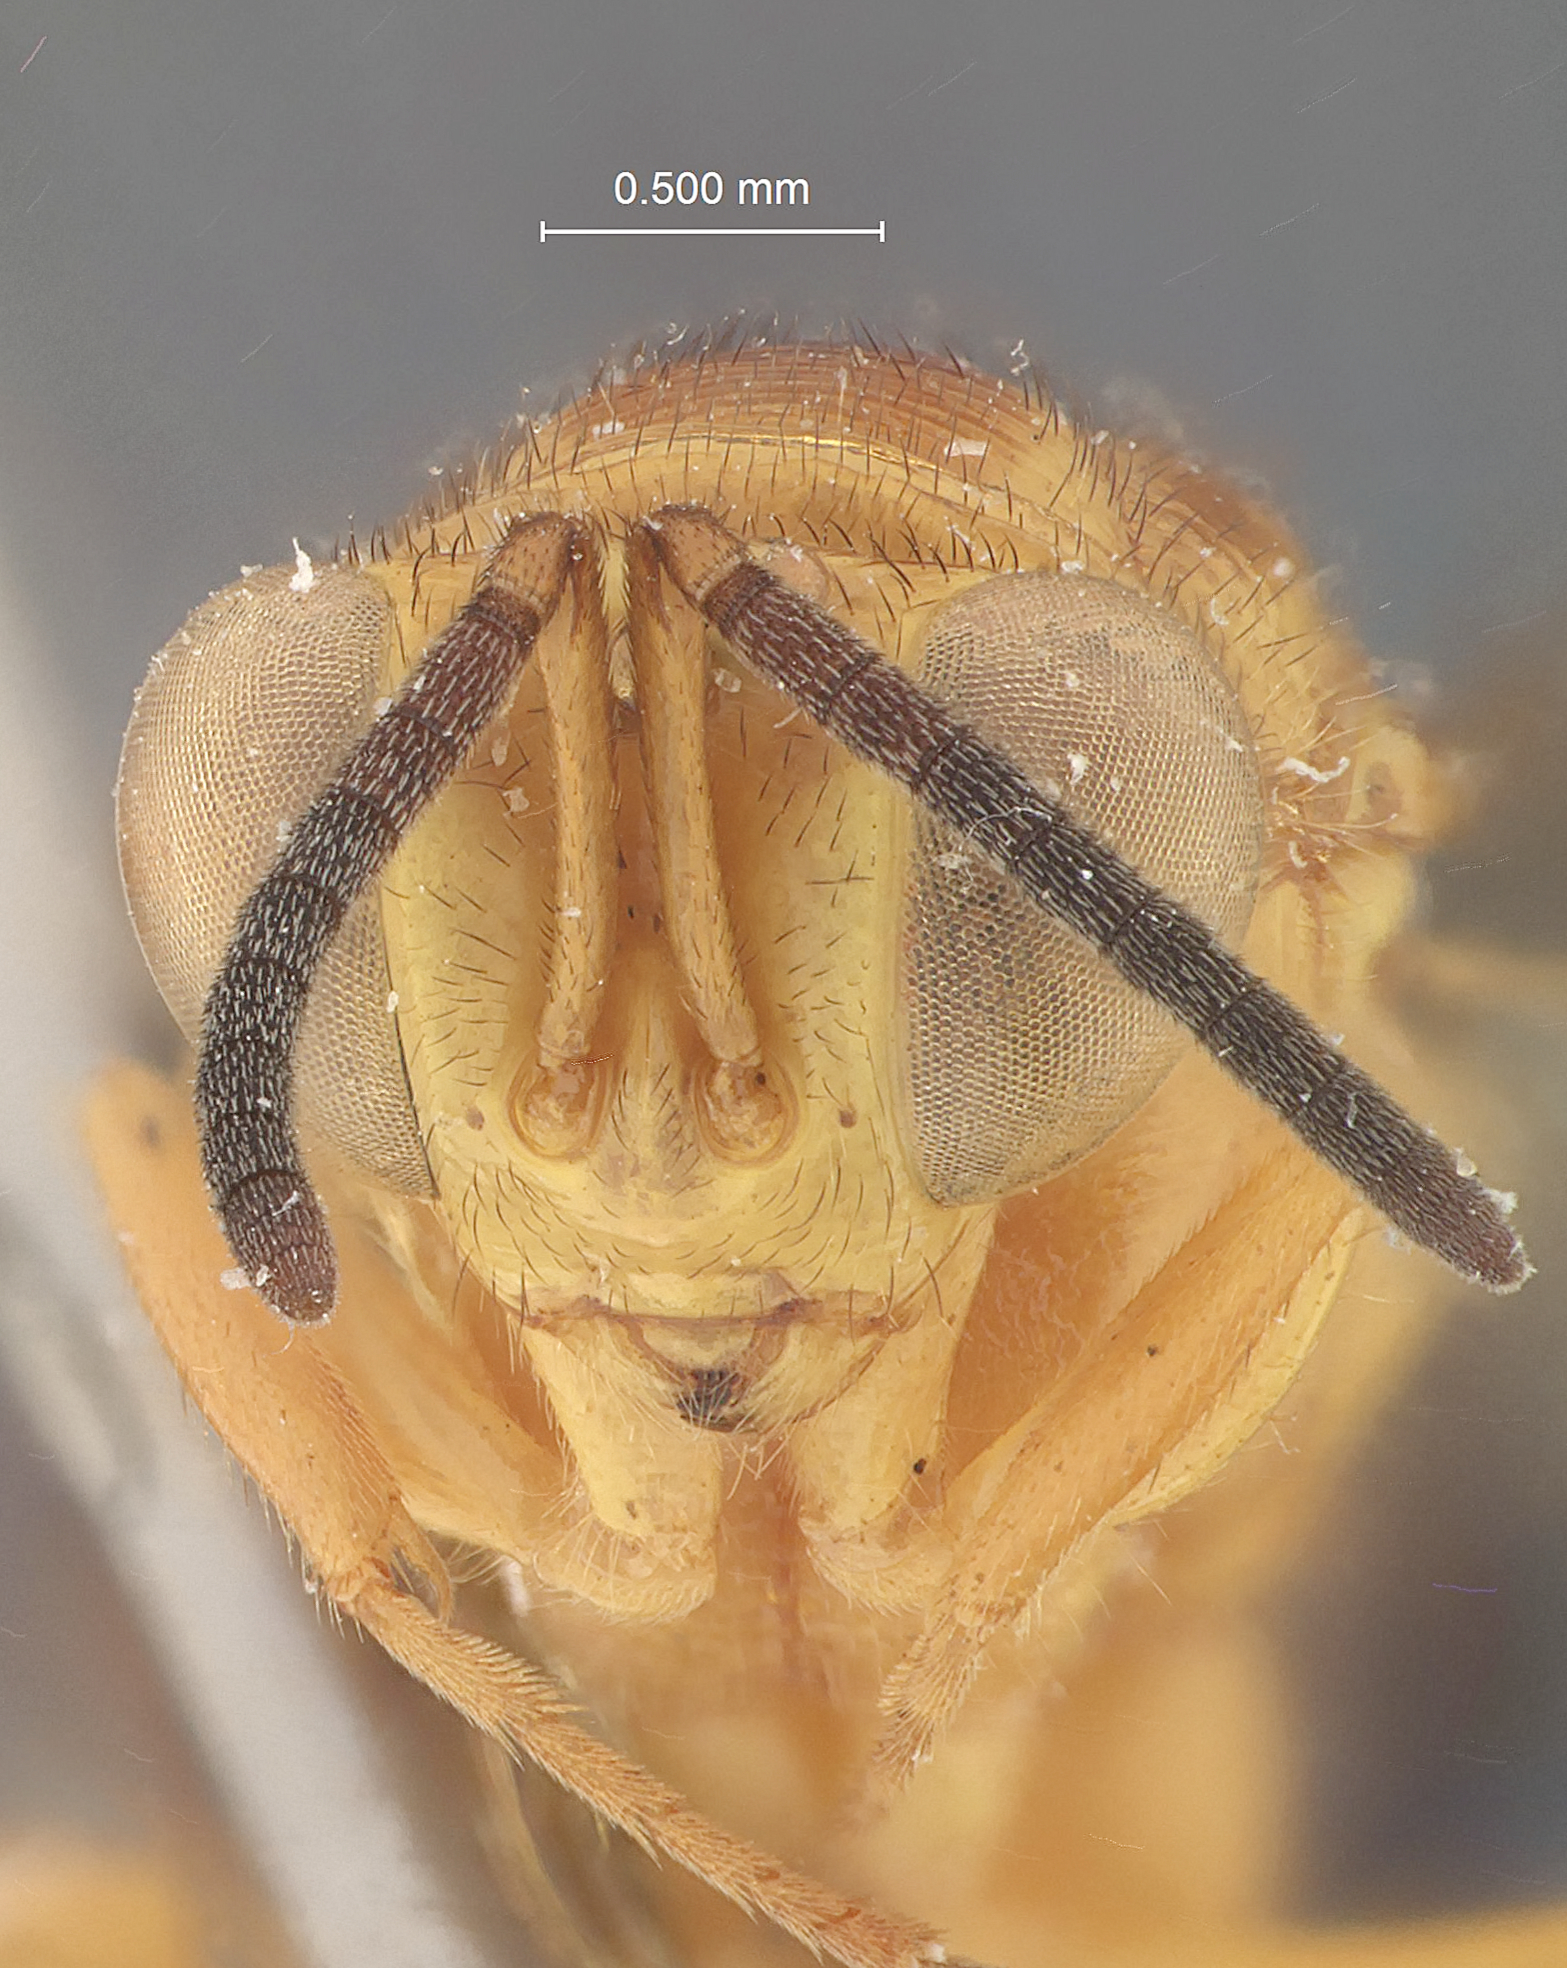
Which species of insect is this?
Conura igneopatruelis
